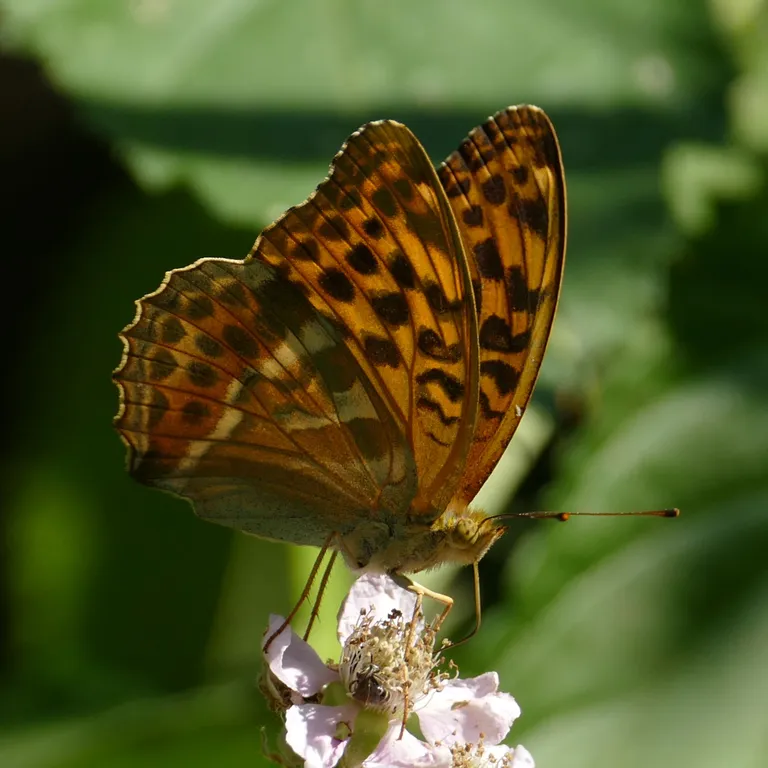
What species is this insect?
Argynnis paphia
